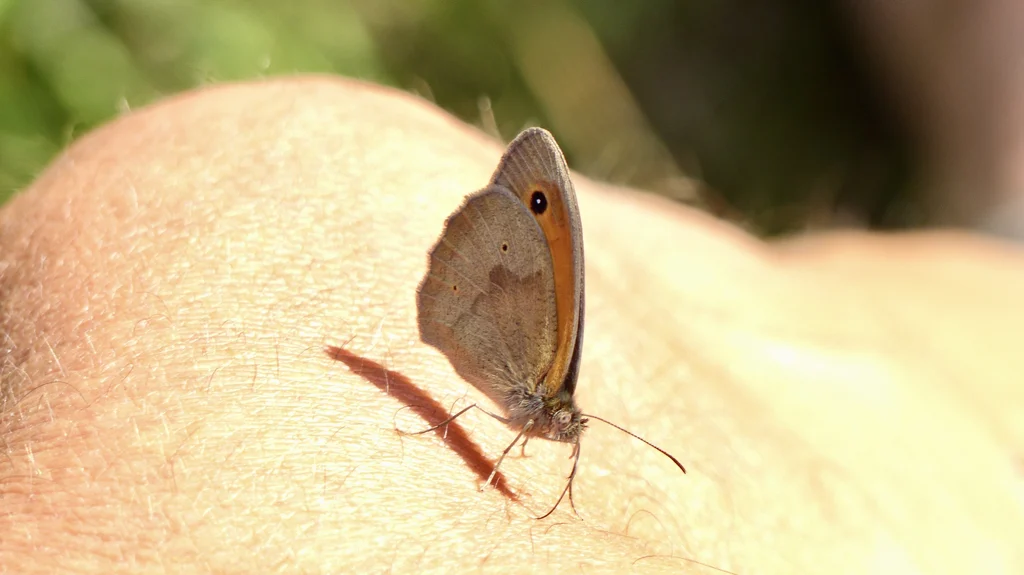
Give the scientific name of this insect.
Maniola jurtina
